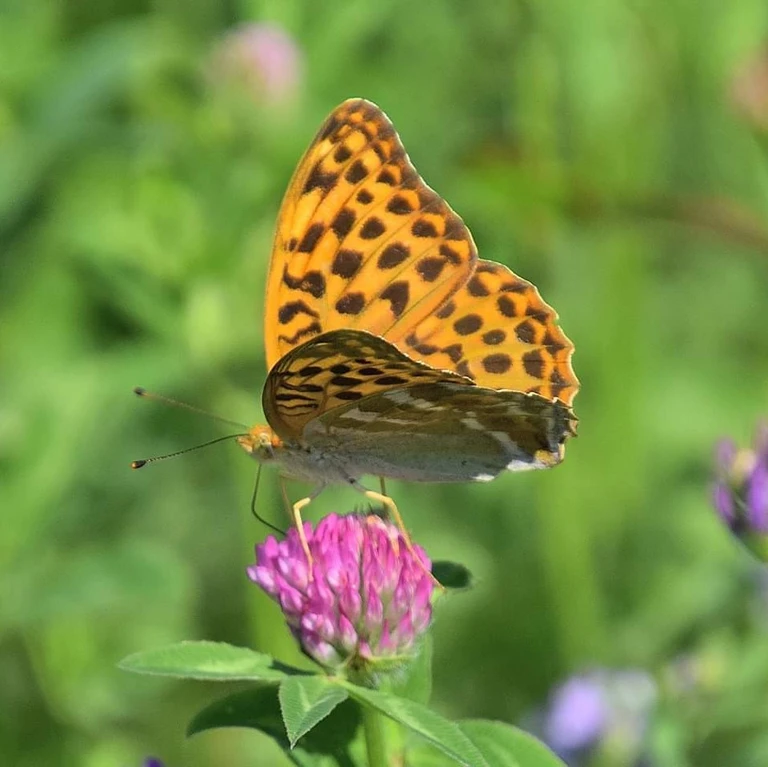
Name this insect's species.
Argynnis paphia
